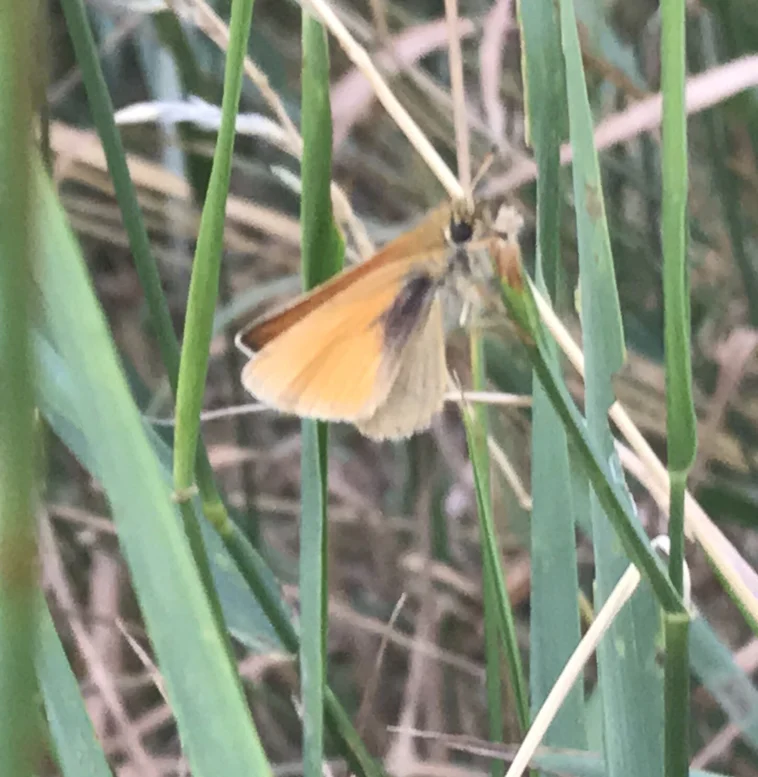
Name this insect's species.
Thymelicus lineola
